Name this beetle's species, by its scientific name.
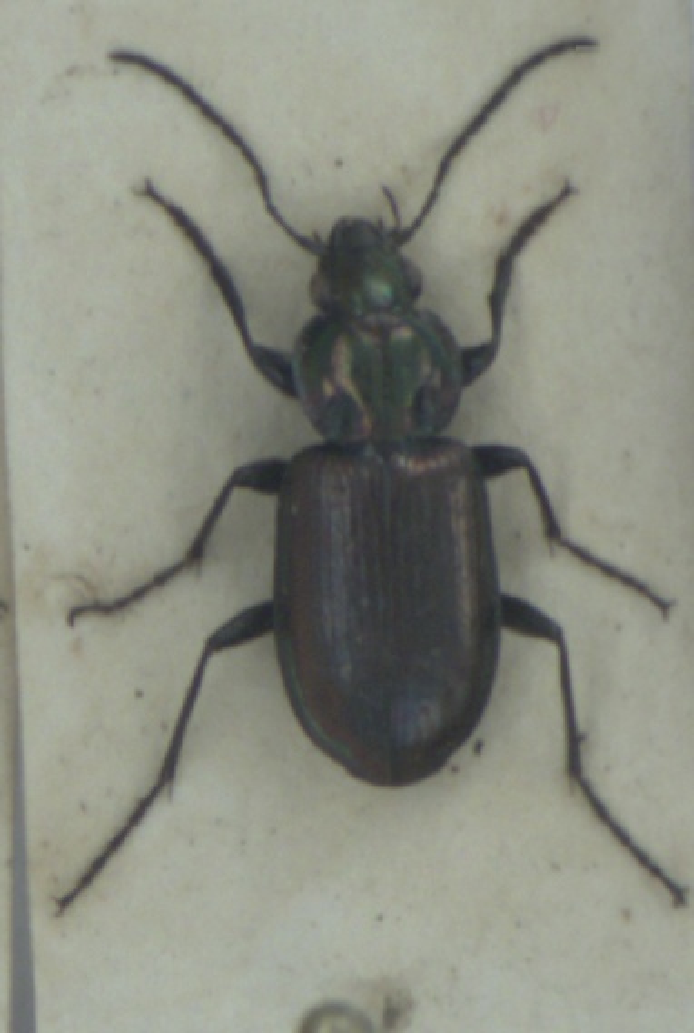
Agonum sexpunctatum
